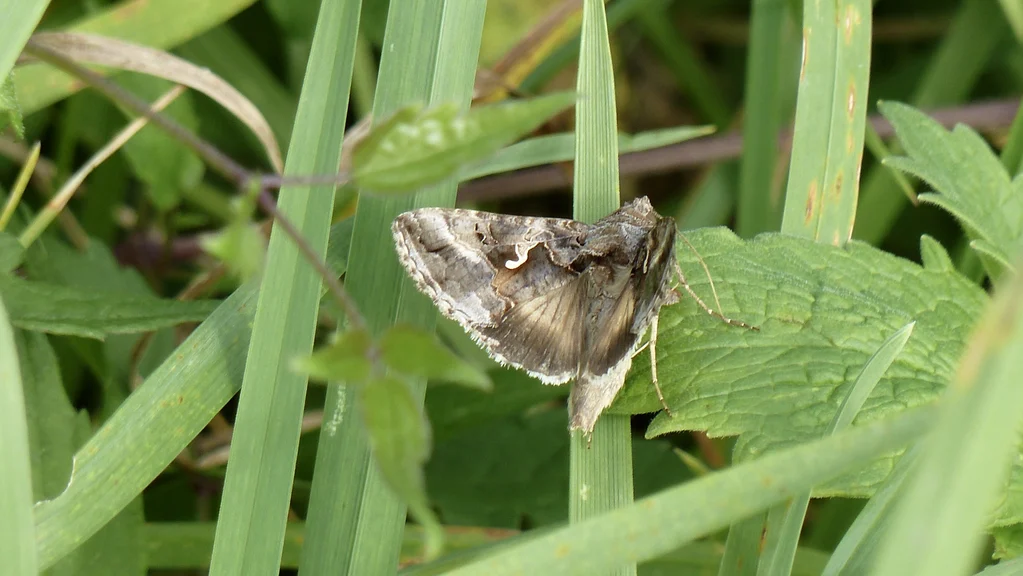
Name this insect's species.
Autographa gamma
